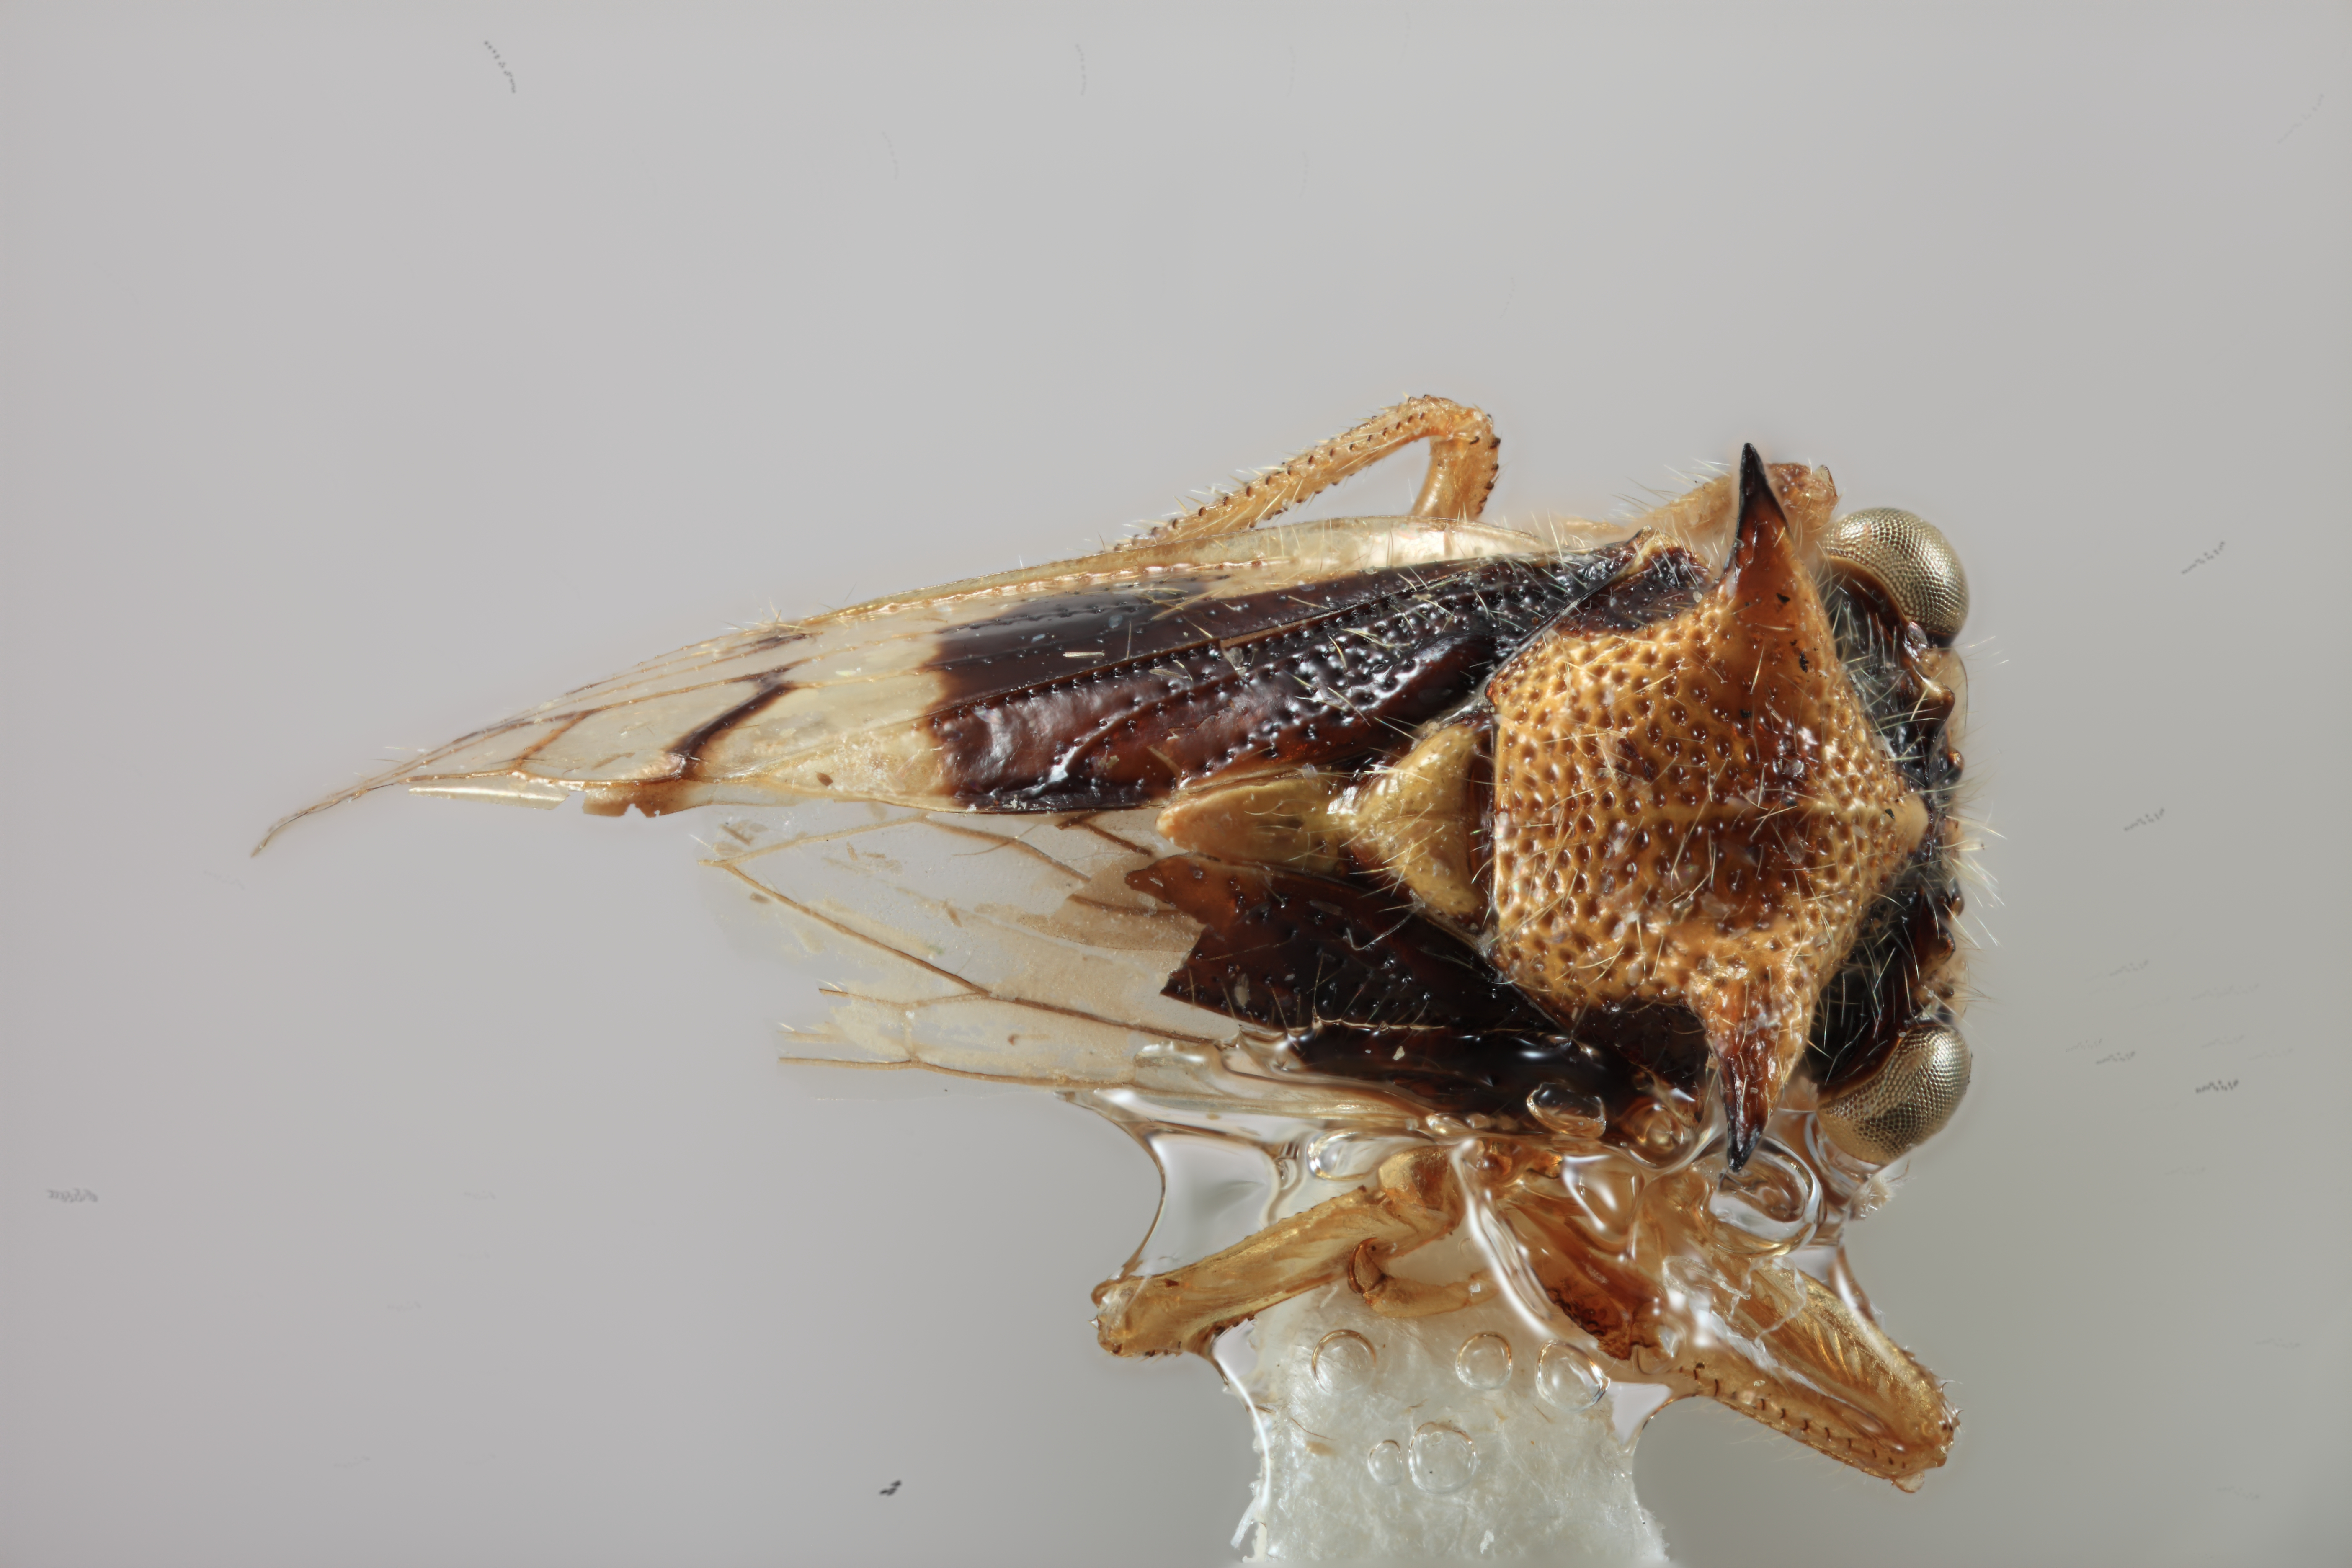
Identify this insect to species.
Tolania cactina
